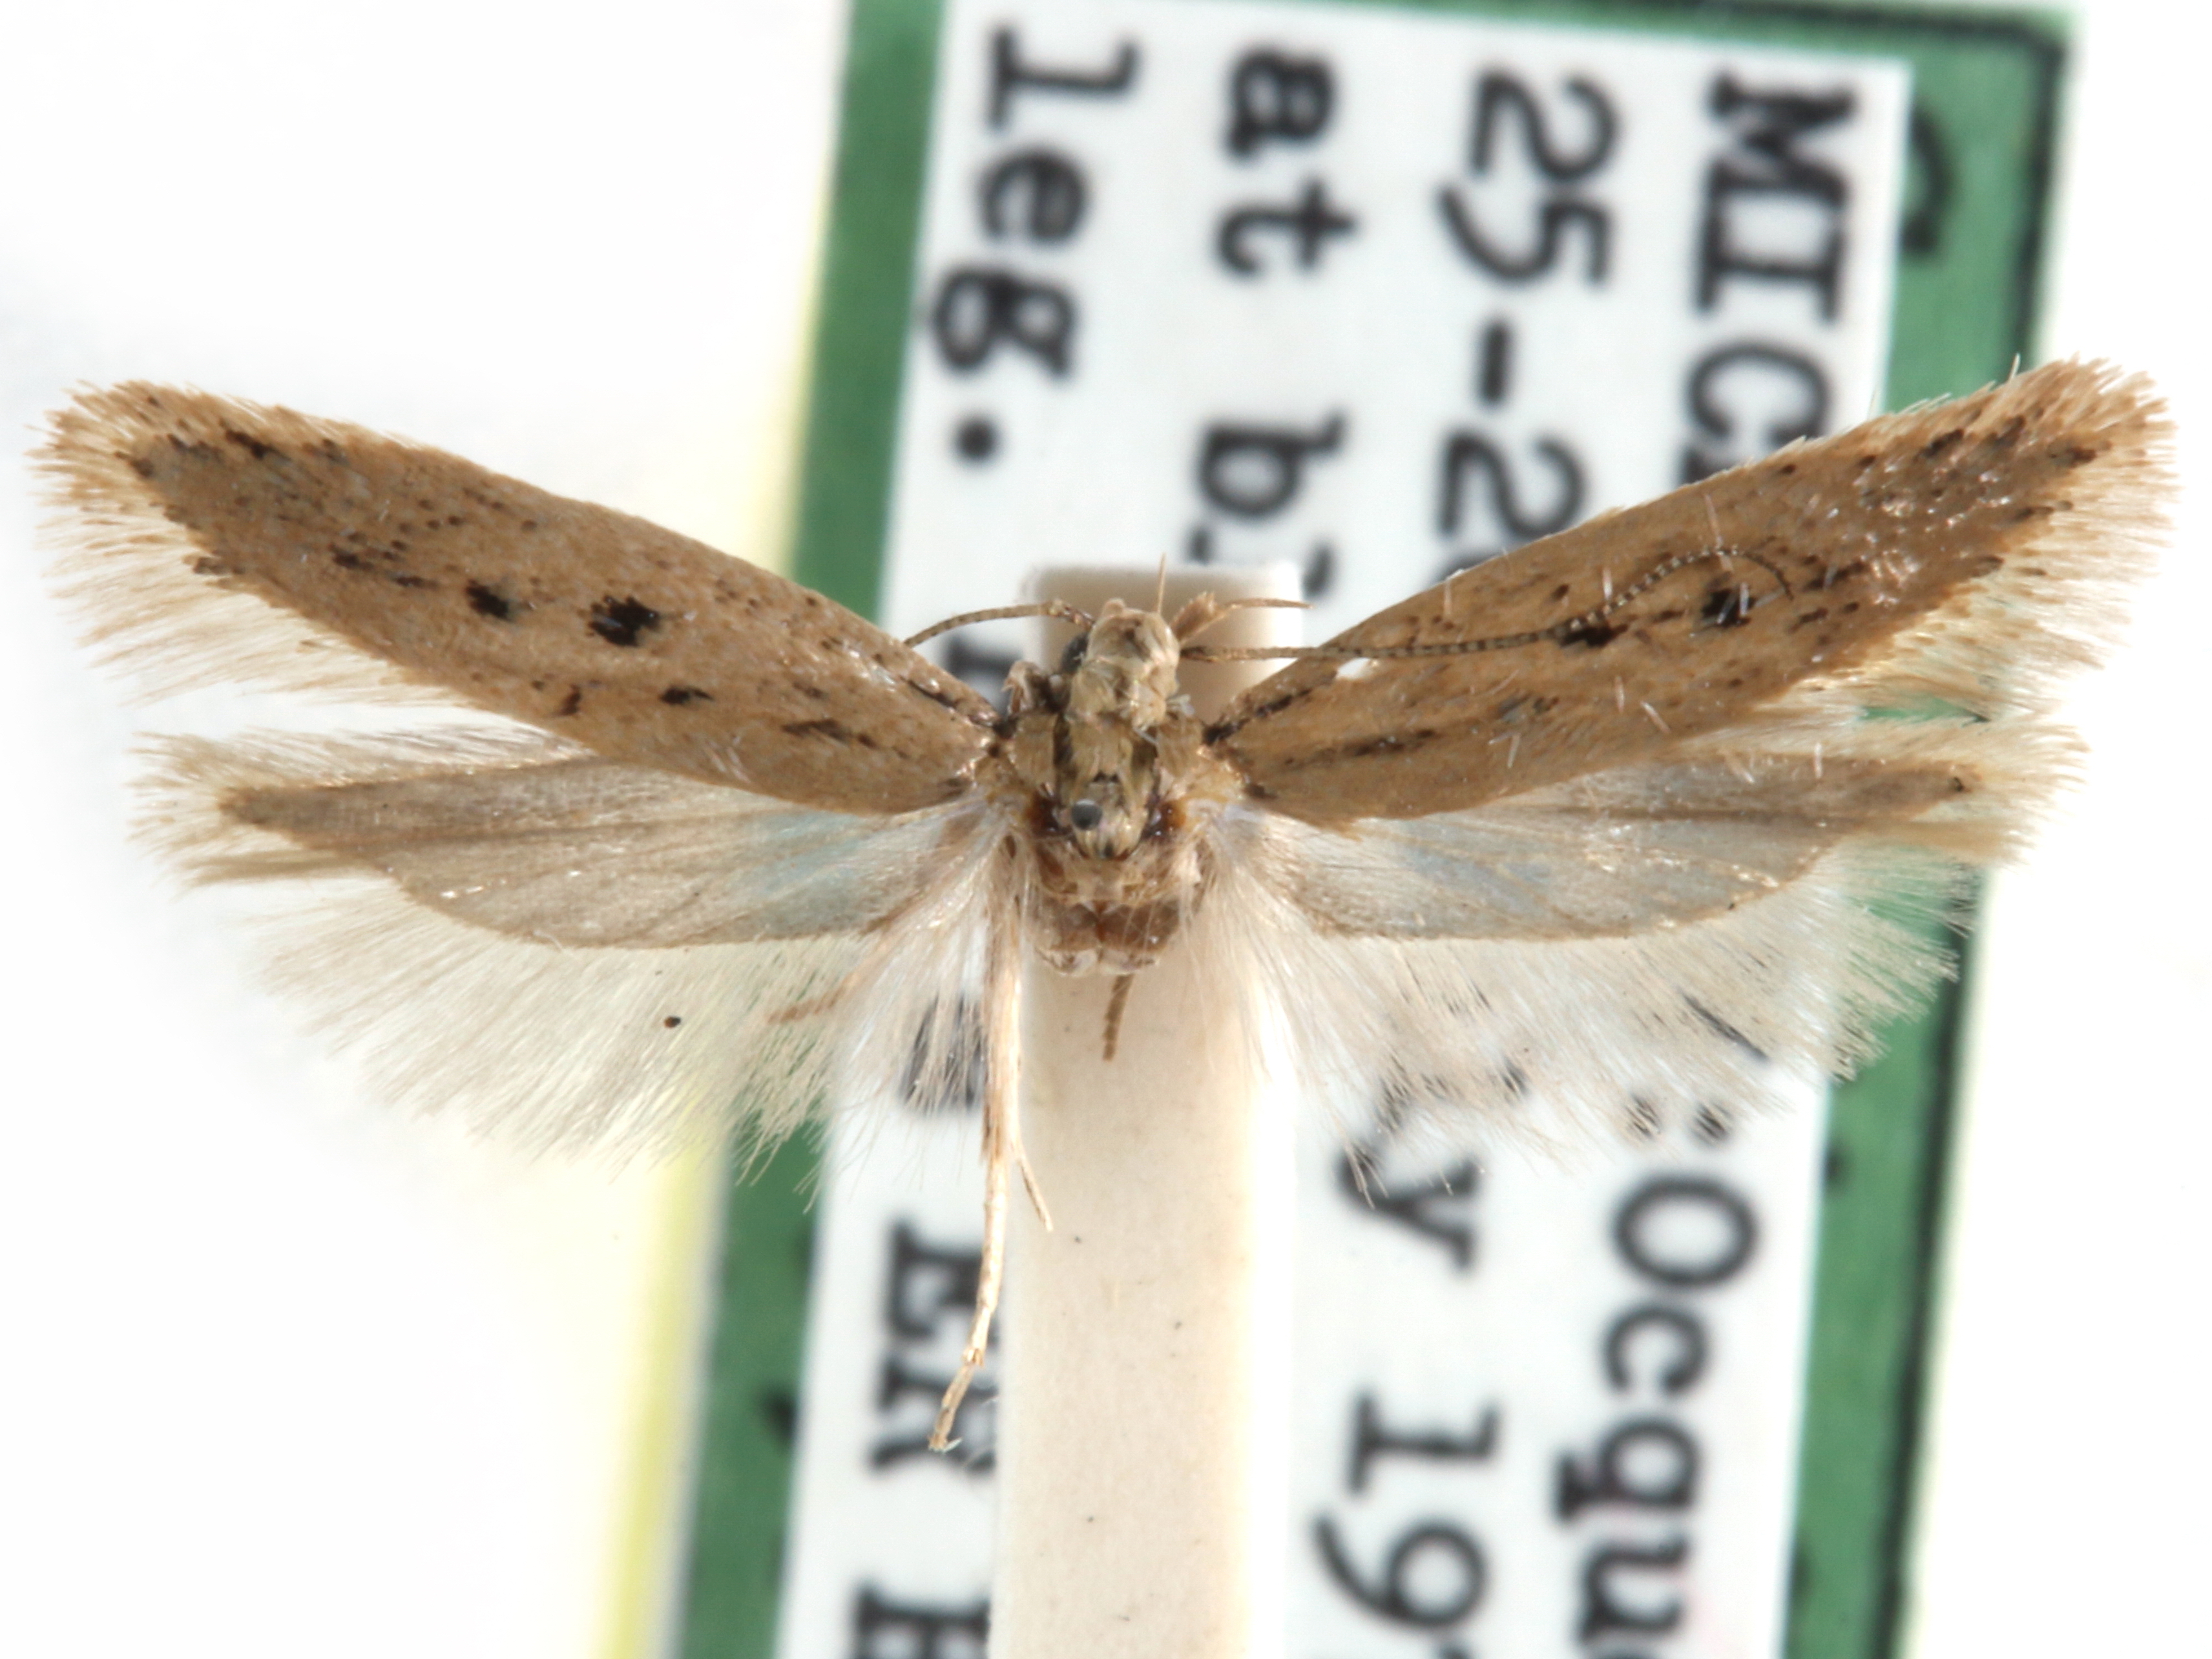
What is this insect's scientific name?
Chionodes praeco
